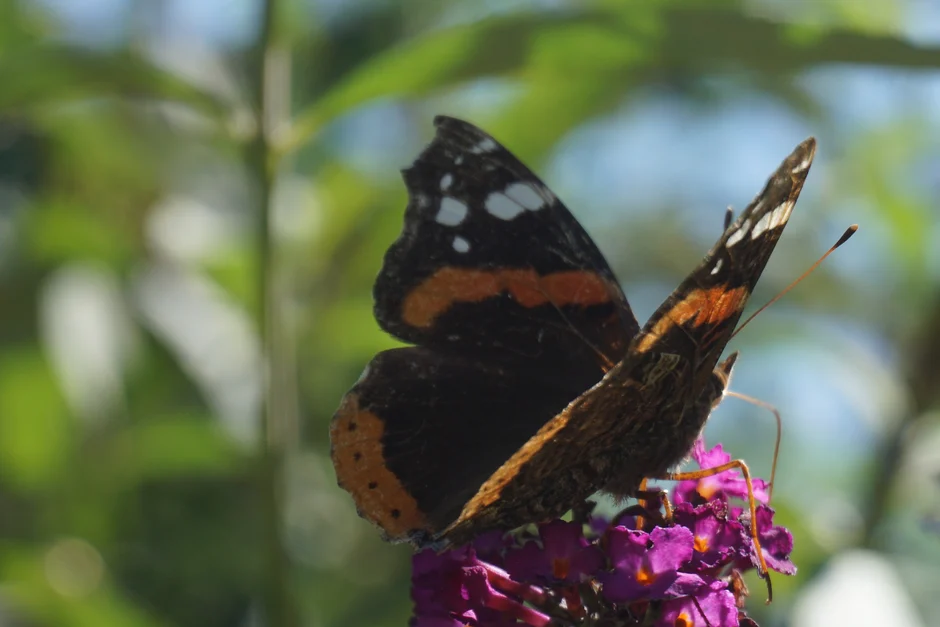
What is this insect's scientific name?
Vanessa atalanta
